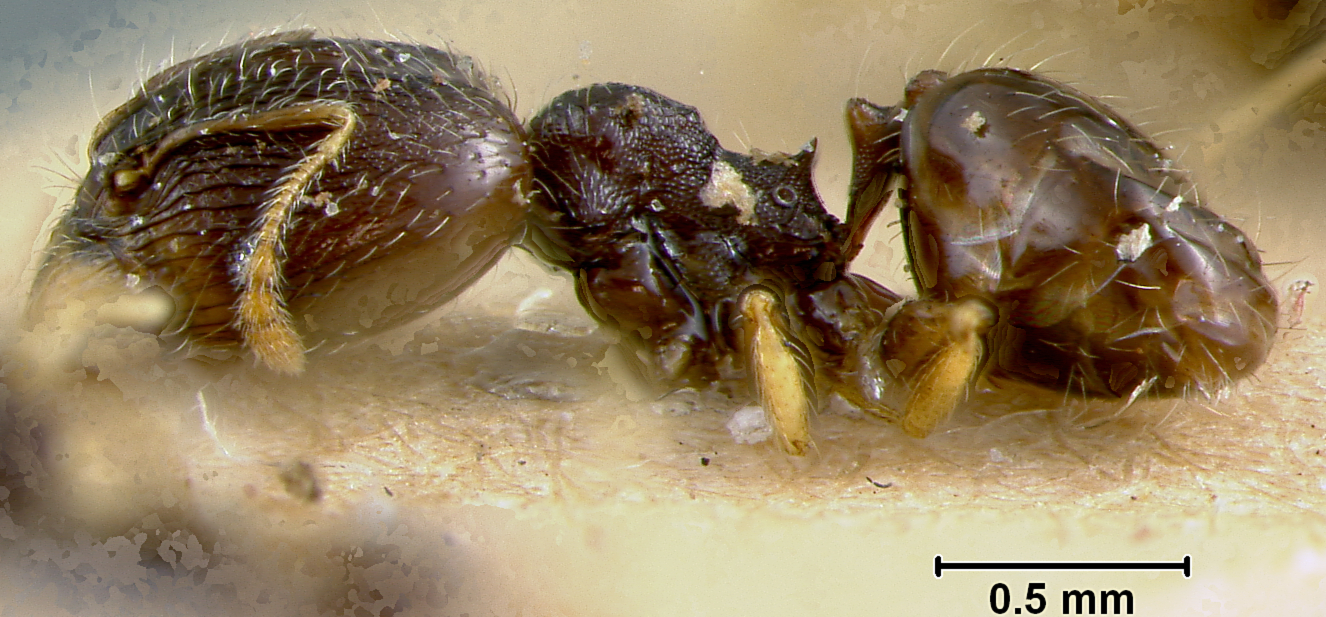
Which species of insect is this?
Pheidole moerens
